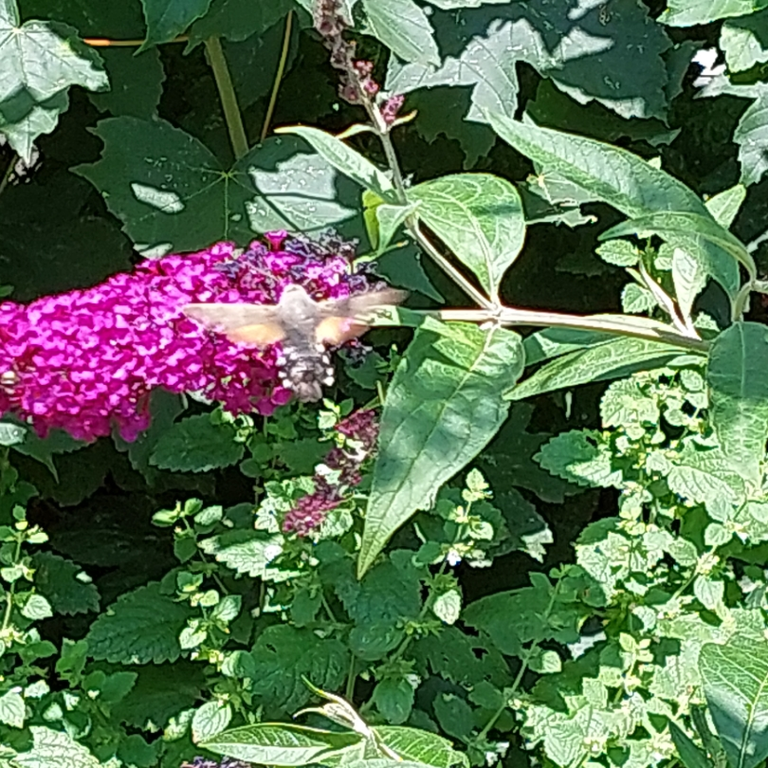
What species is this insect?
Macroglossum stellatarum
